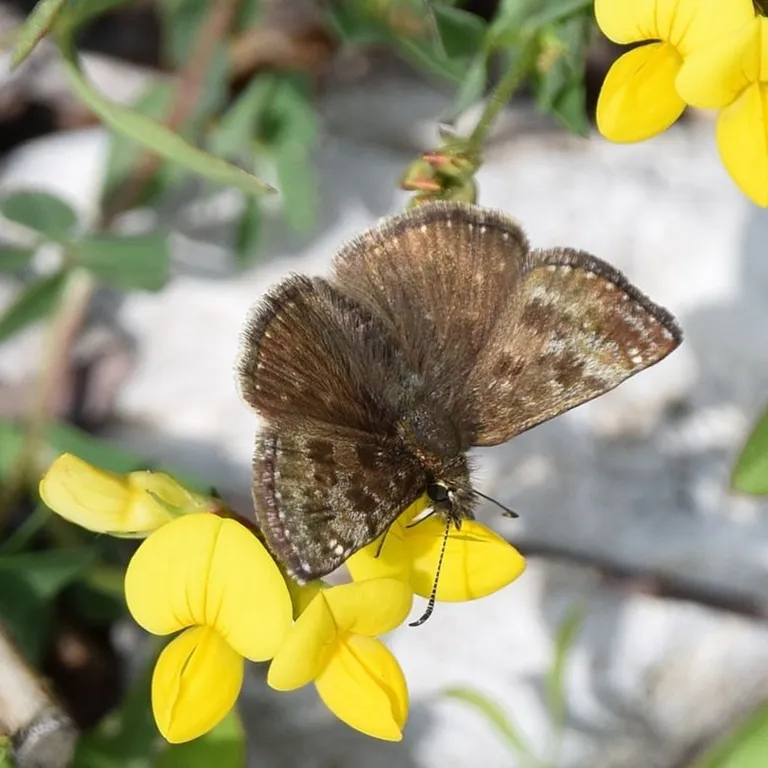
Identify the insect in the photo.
Erynnis tages
